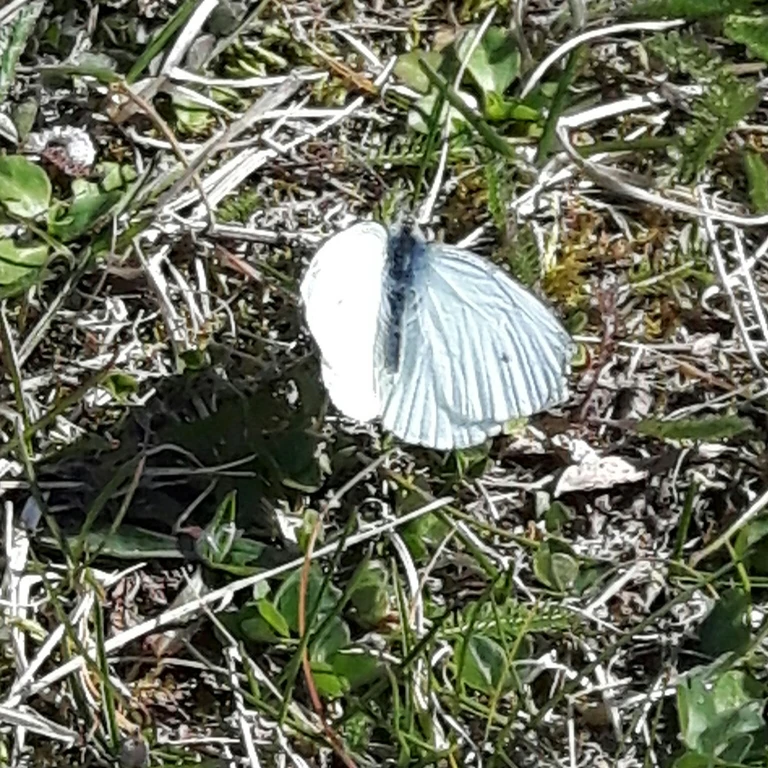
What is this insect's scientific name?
Pieris rapae
